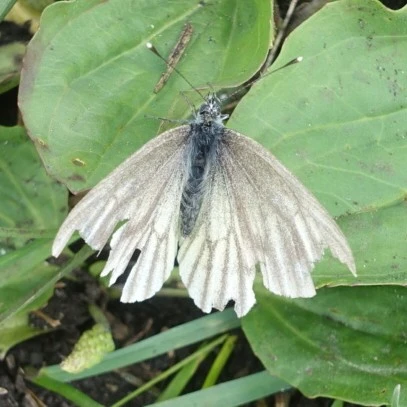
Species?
Pieris bryoniae
